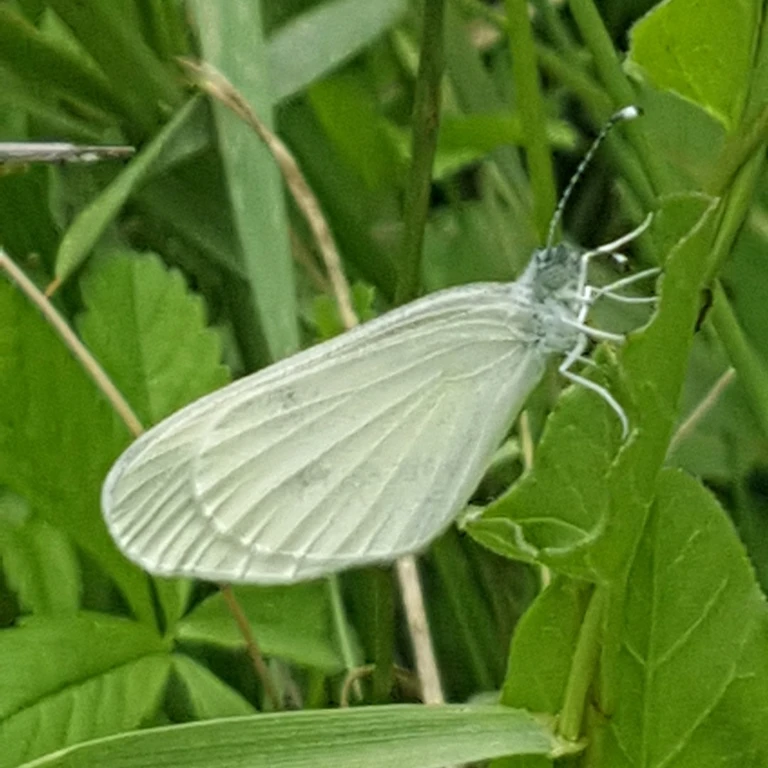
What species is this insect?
Leptidea sinapis/juvernica
